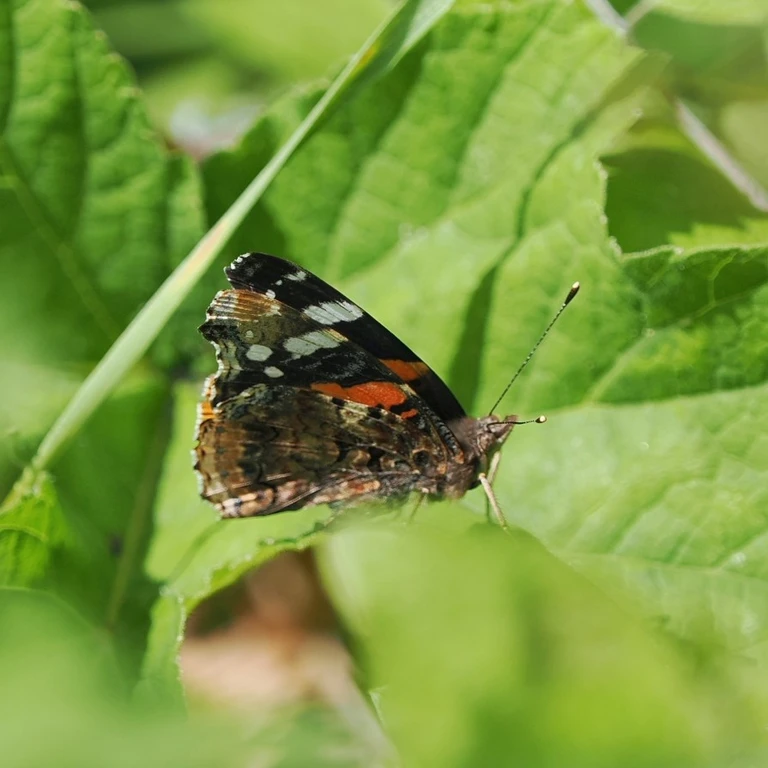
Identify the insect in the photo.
Vanessa atalanta
